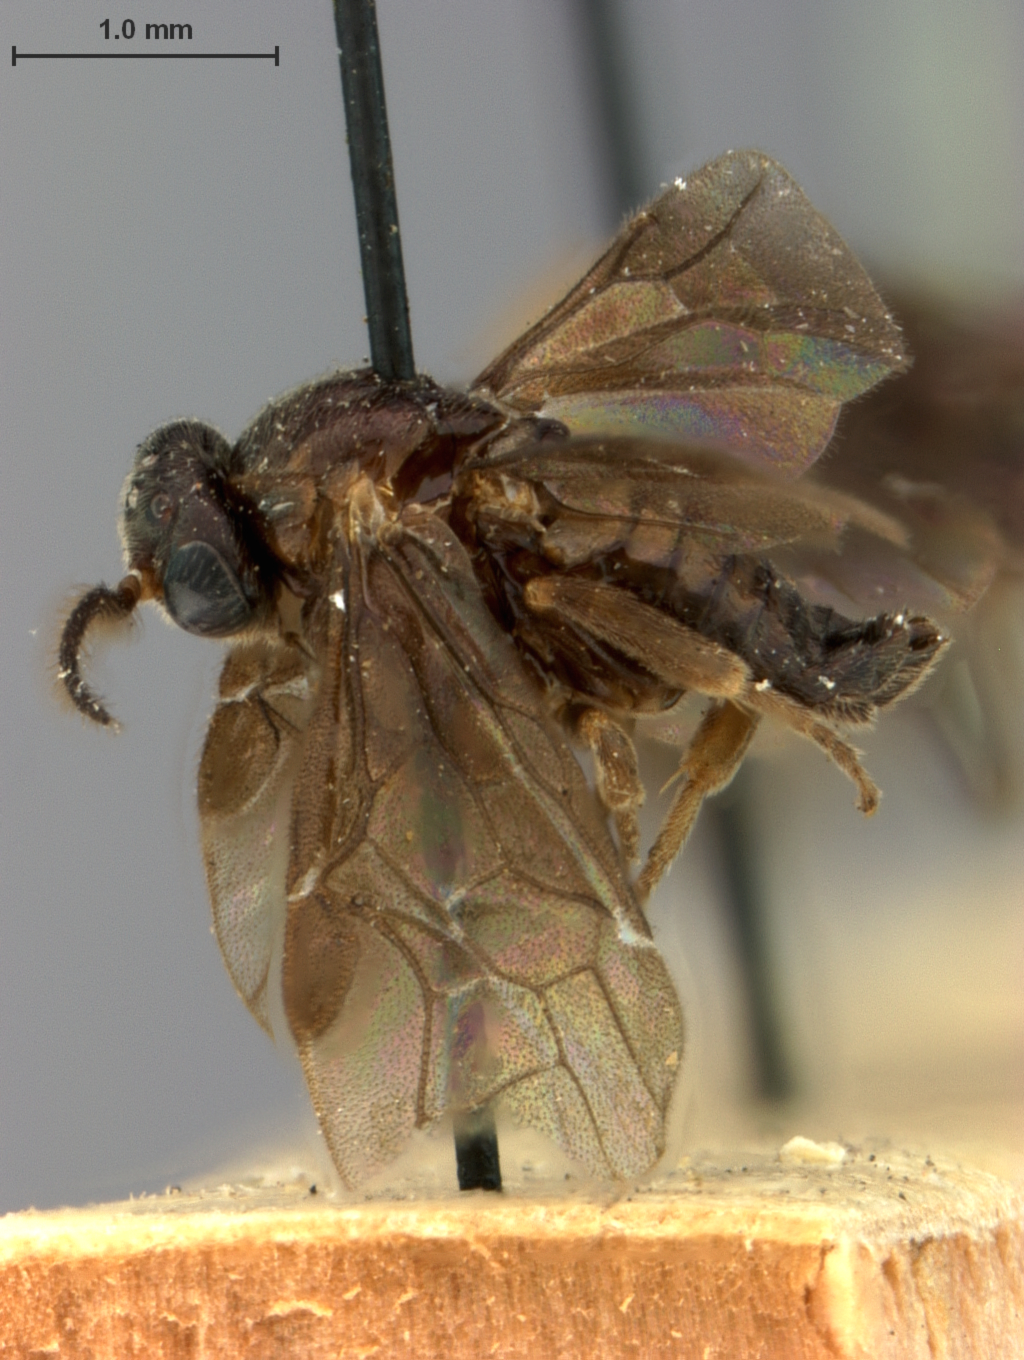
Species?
Atomacera desmodii
